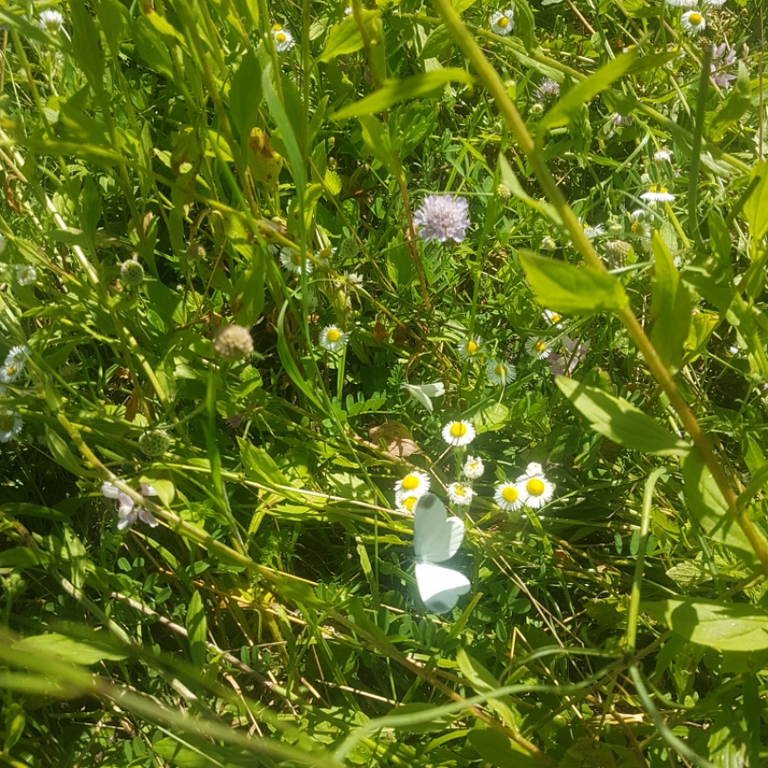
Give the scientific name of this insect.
Leptidea sinapis/juvernica
